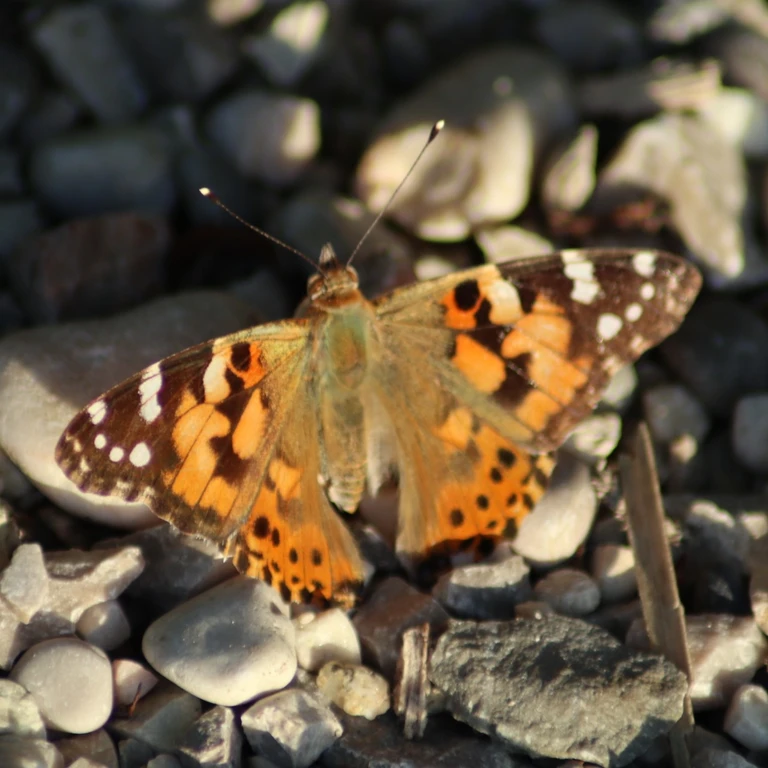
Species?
Vanessa cardui
